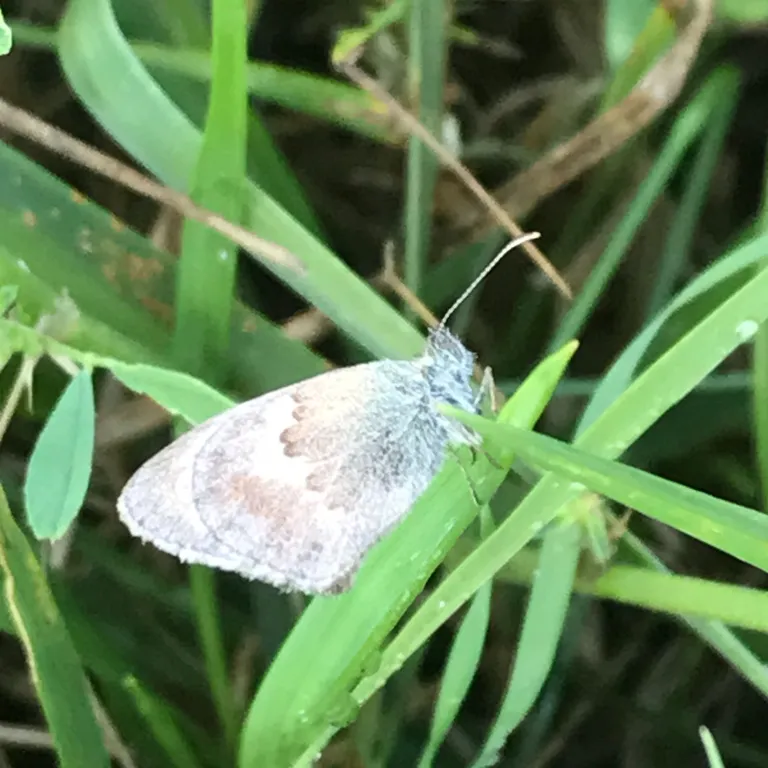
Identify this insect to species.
Coenonympha pamphilus
